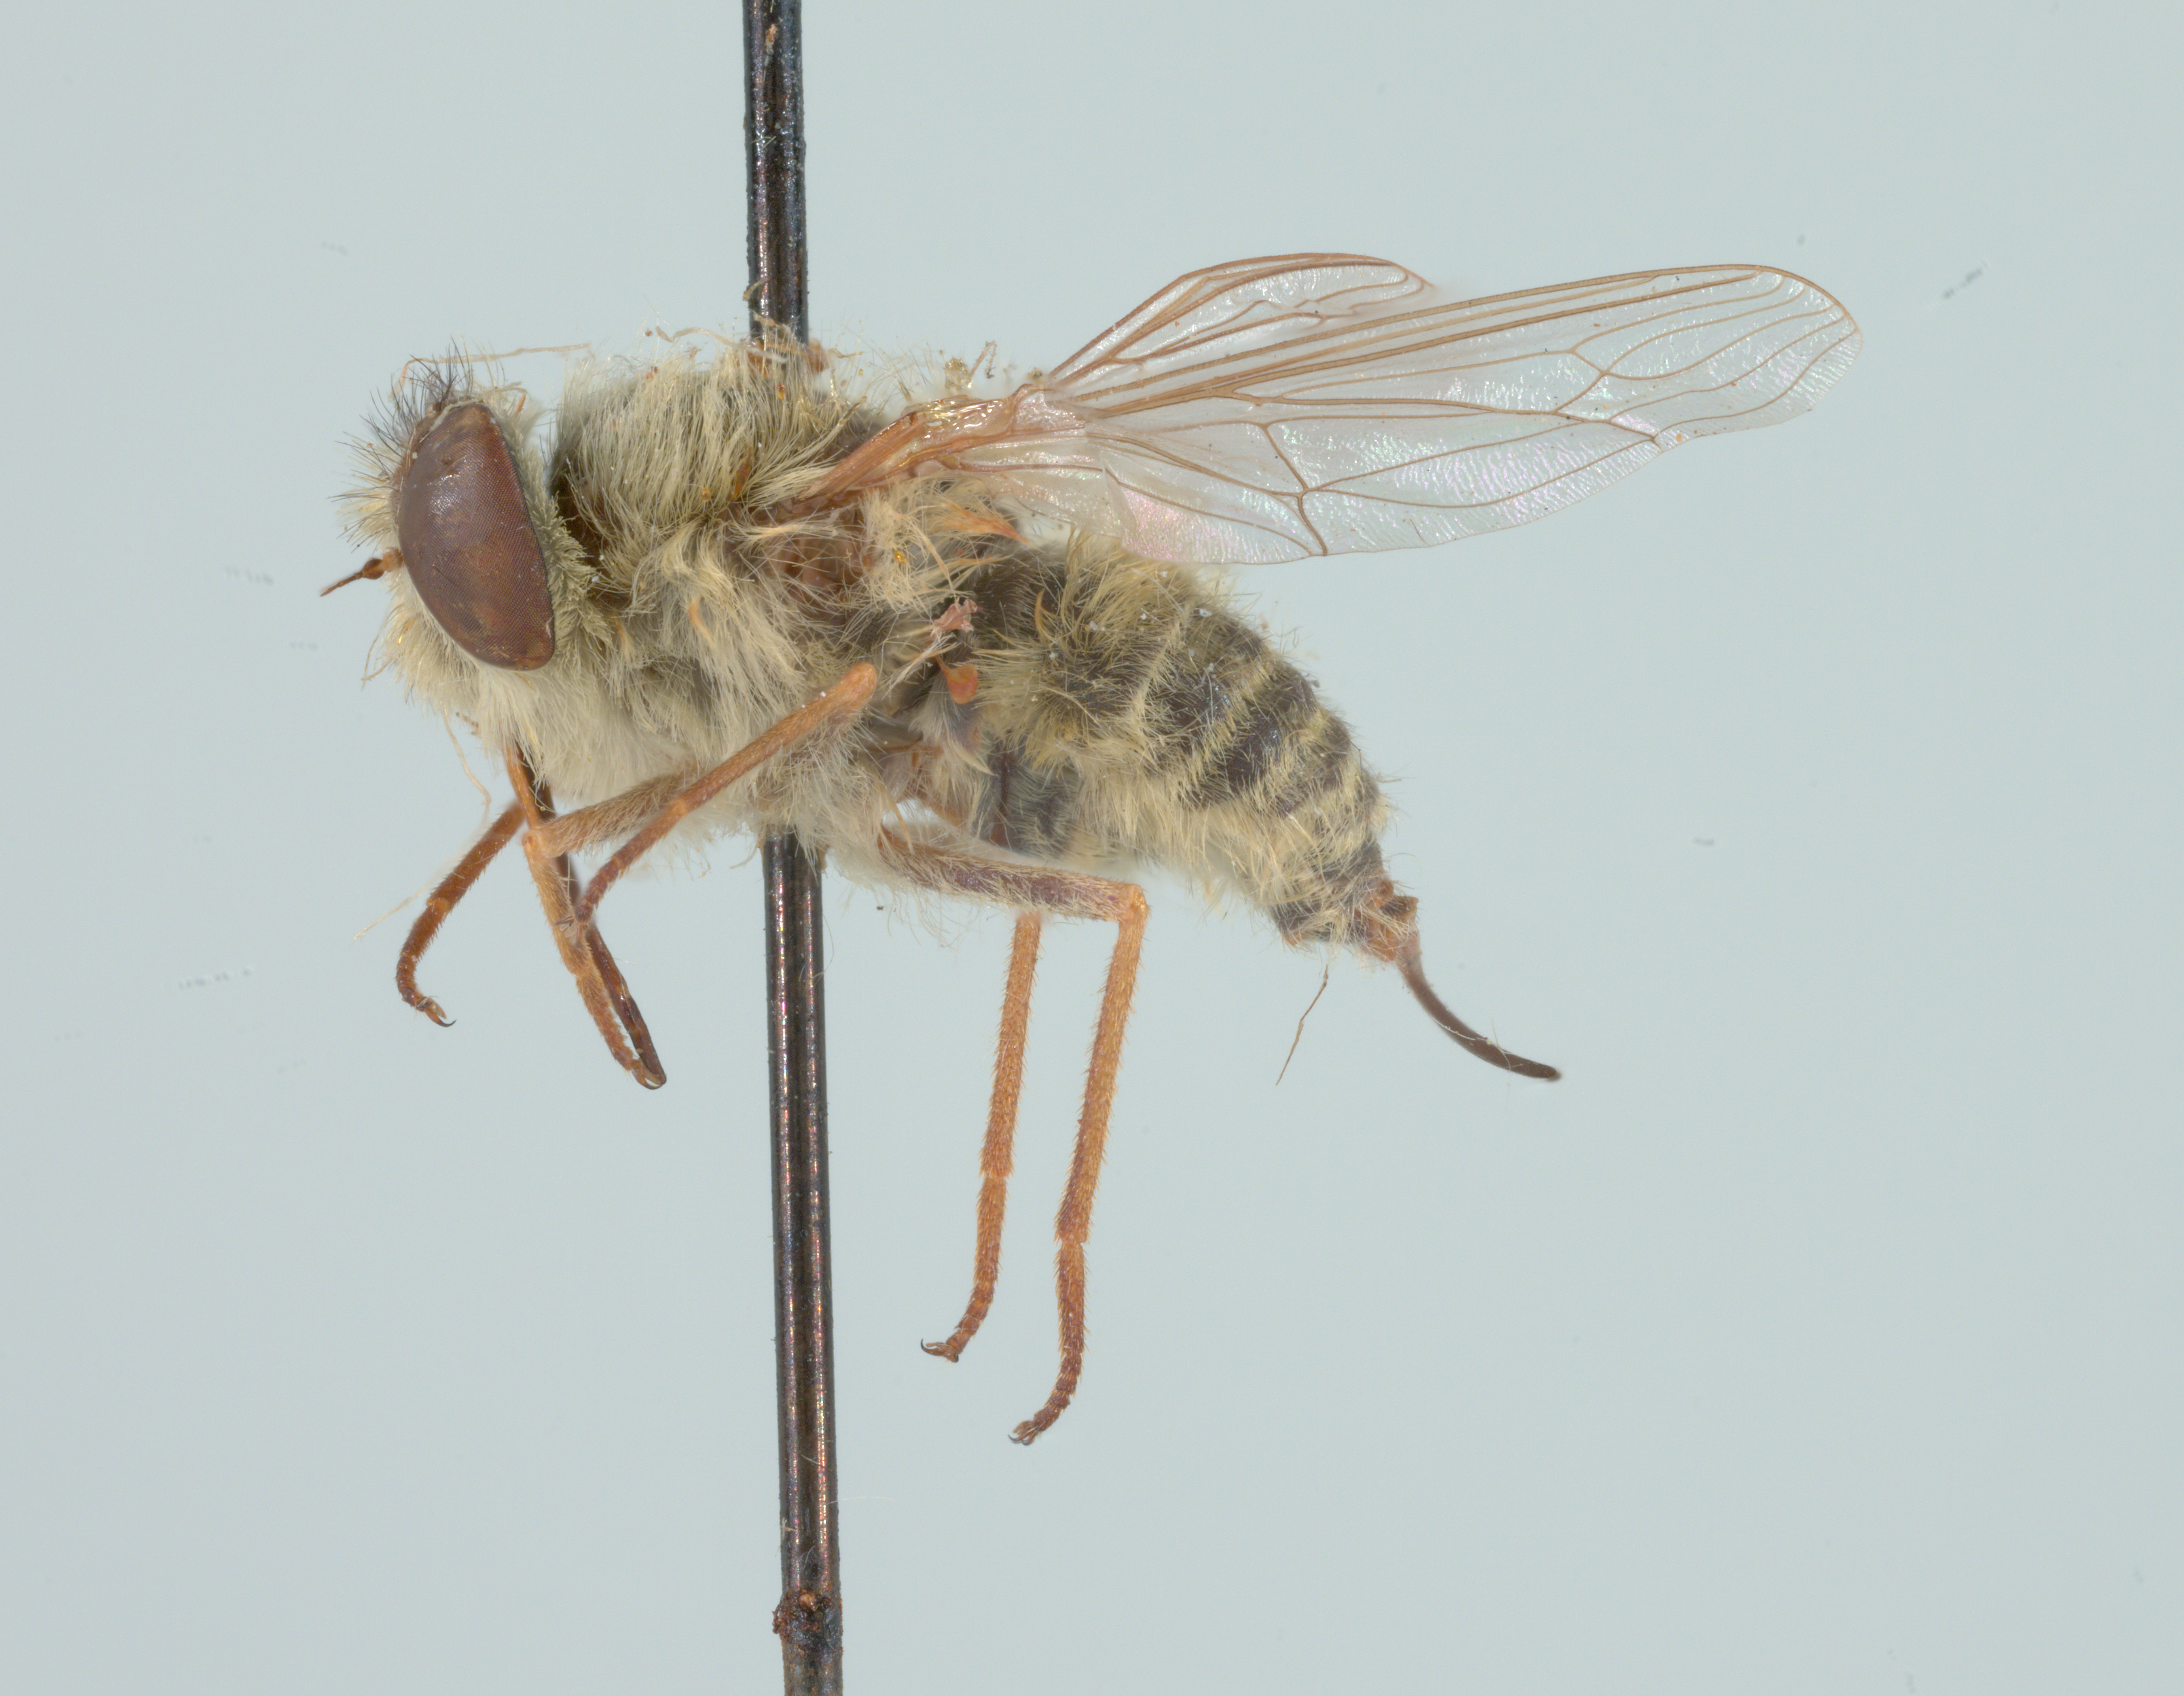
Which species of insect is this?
Neorhynchocephalus sackenii
